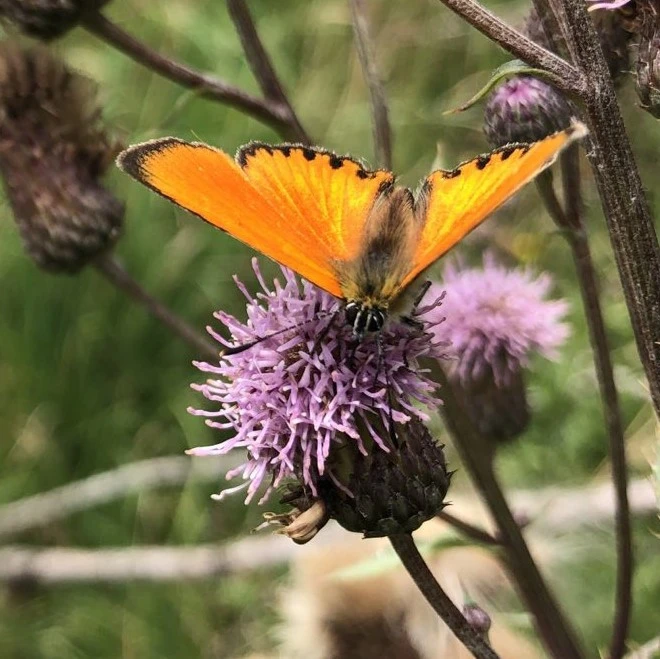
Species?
Lycaena virgaureae
